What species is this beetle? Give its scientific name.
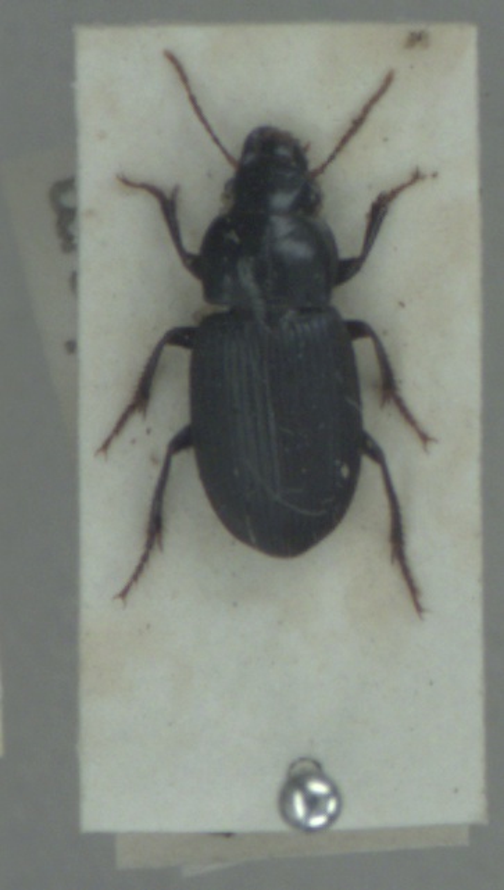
Harpalus rufipalpis
